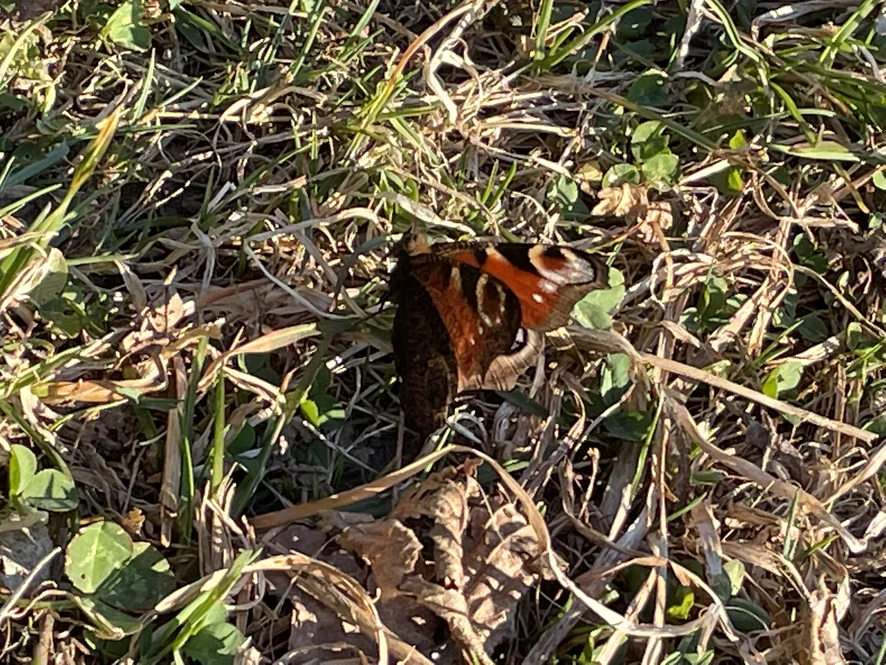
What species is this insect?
Aglais io
